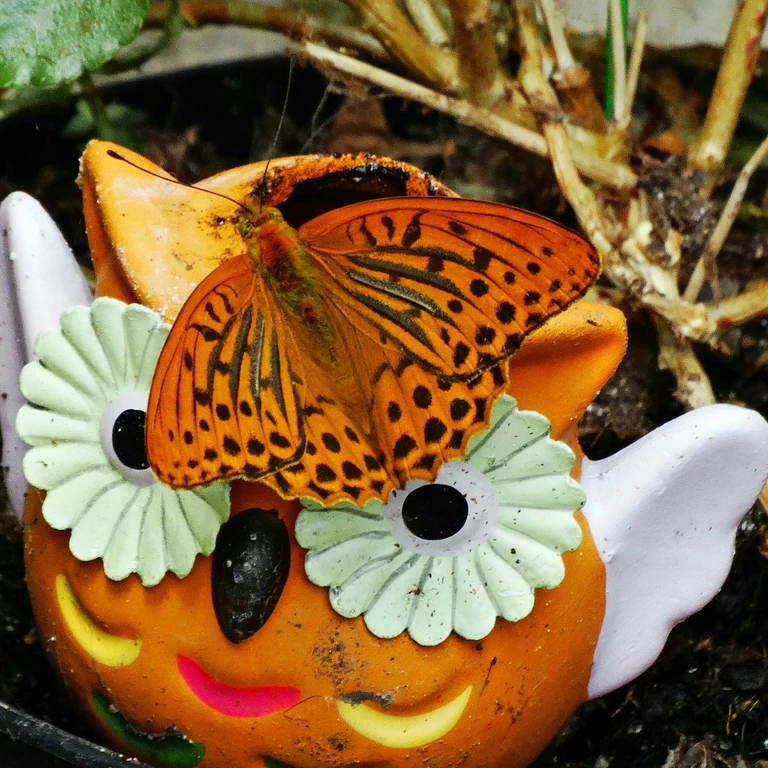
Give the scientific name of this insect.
Argynnis paphia
